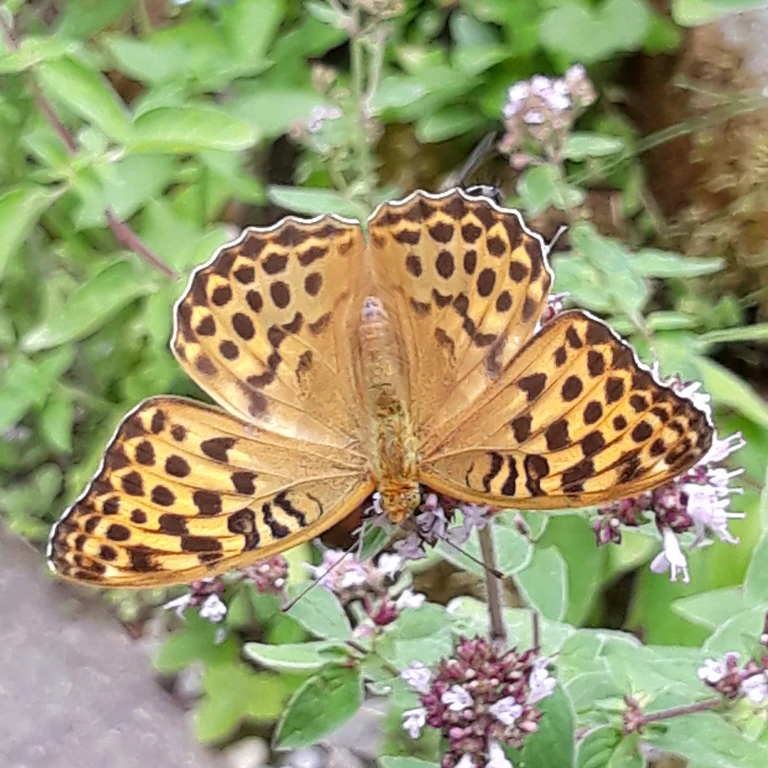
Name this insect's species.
Argynnis paphia
